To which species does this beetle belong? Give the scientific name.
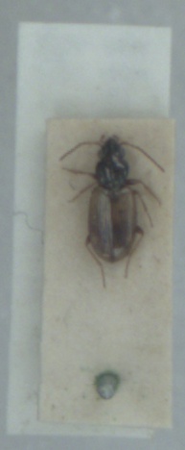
Bembidion ephippium
